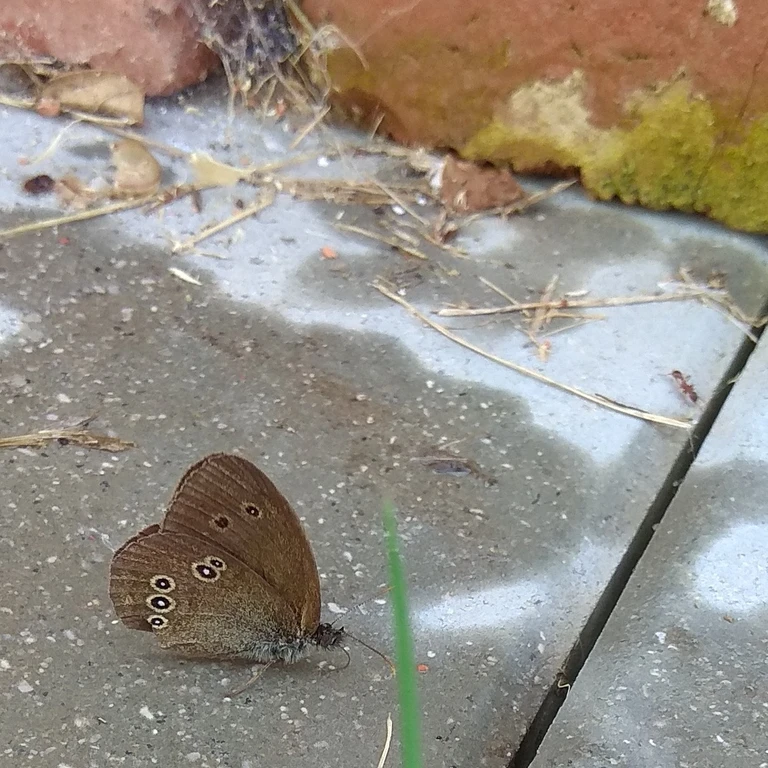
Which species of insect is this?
Aphantopus hyperantus
